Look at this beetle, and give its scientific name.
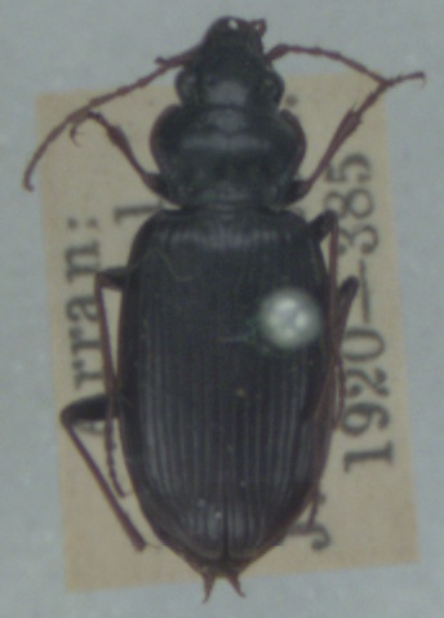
Nebria salina
